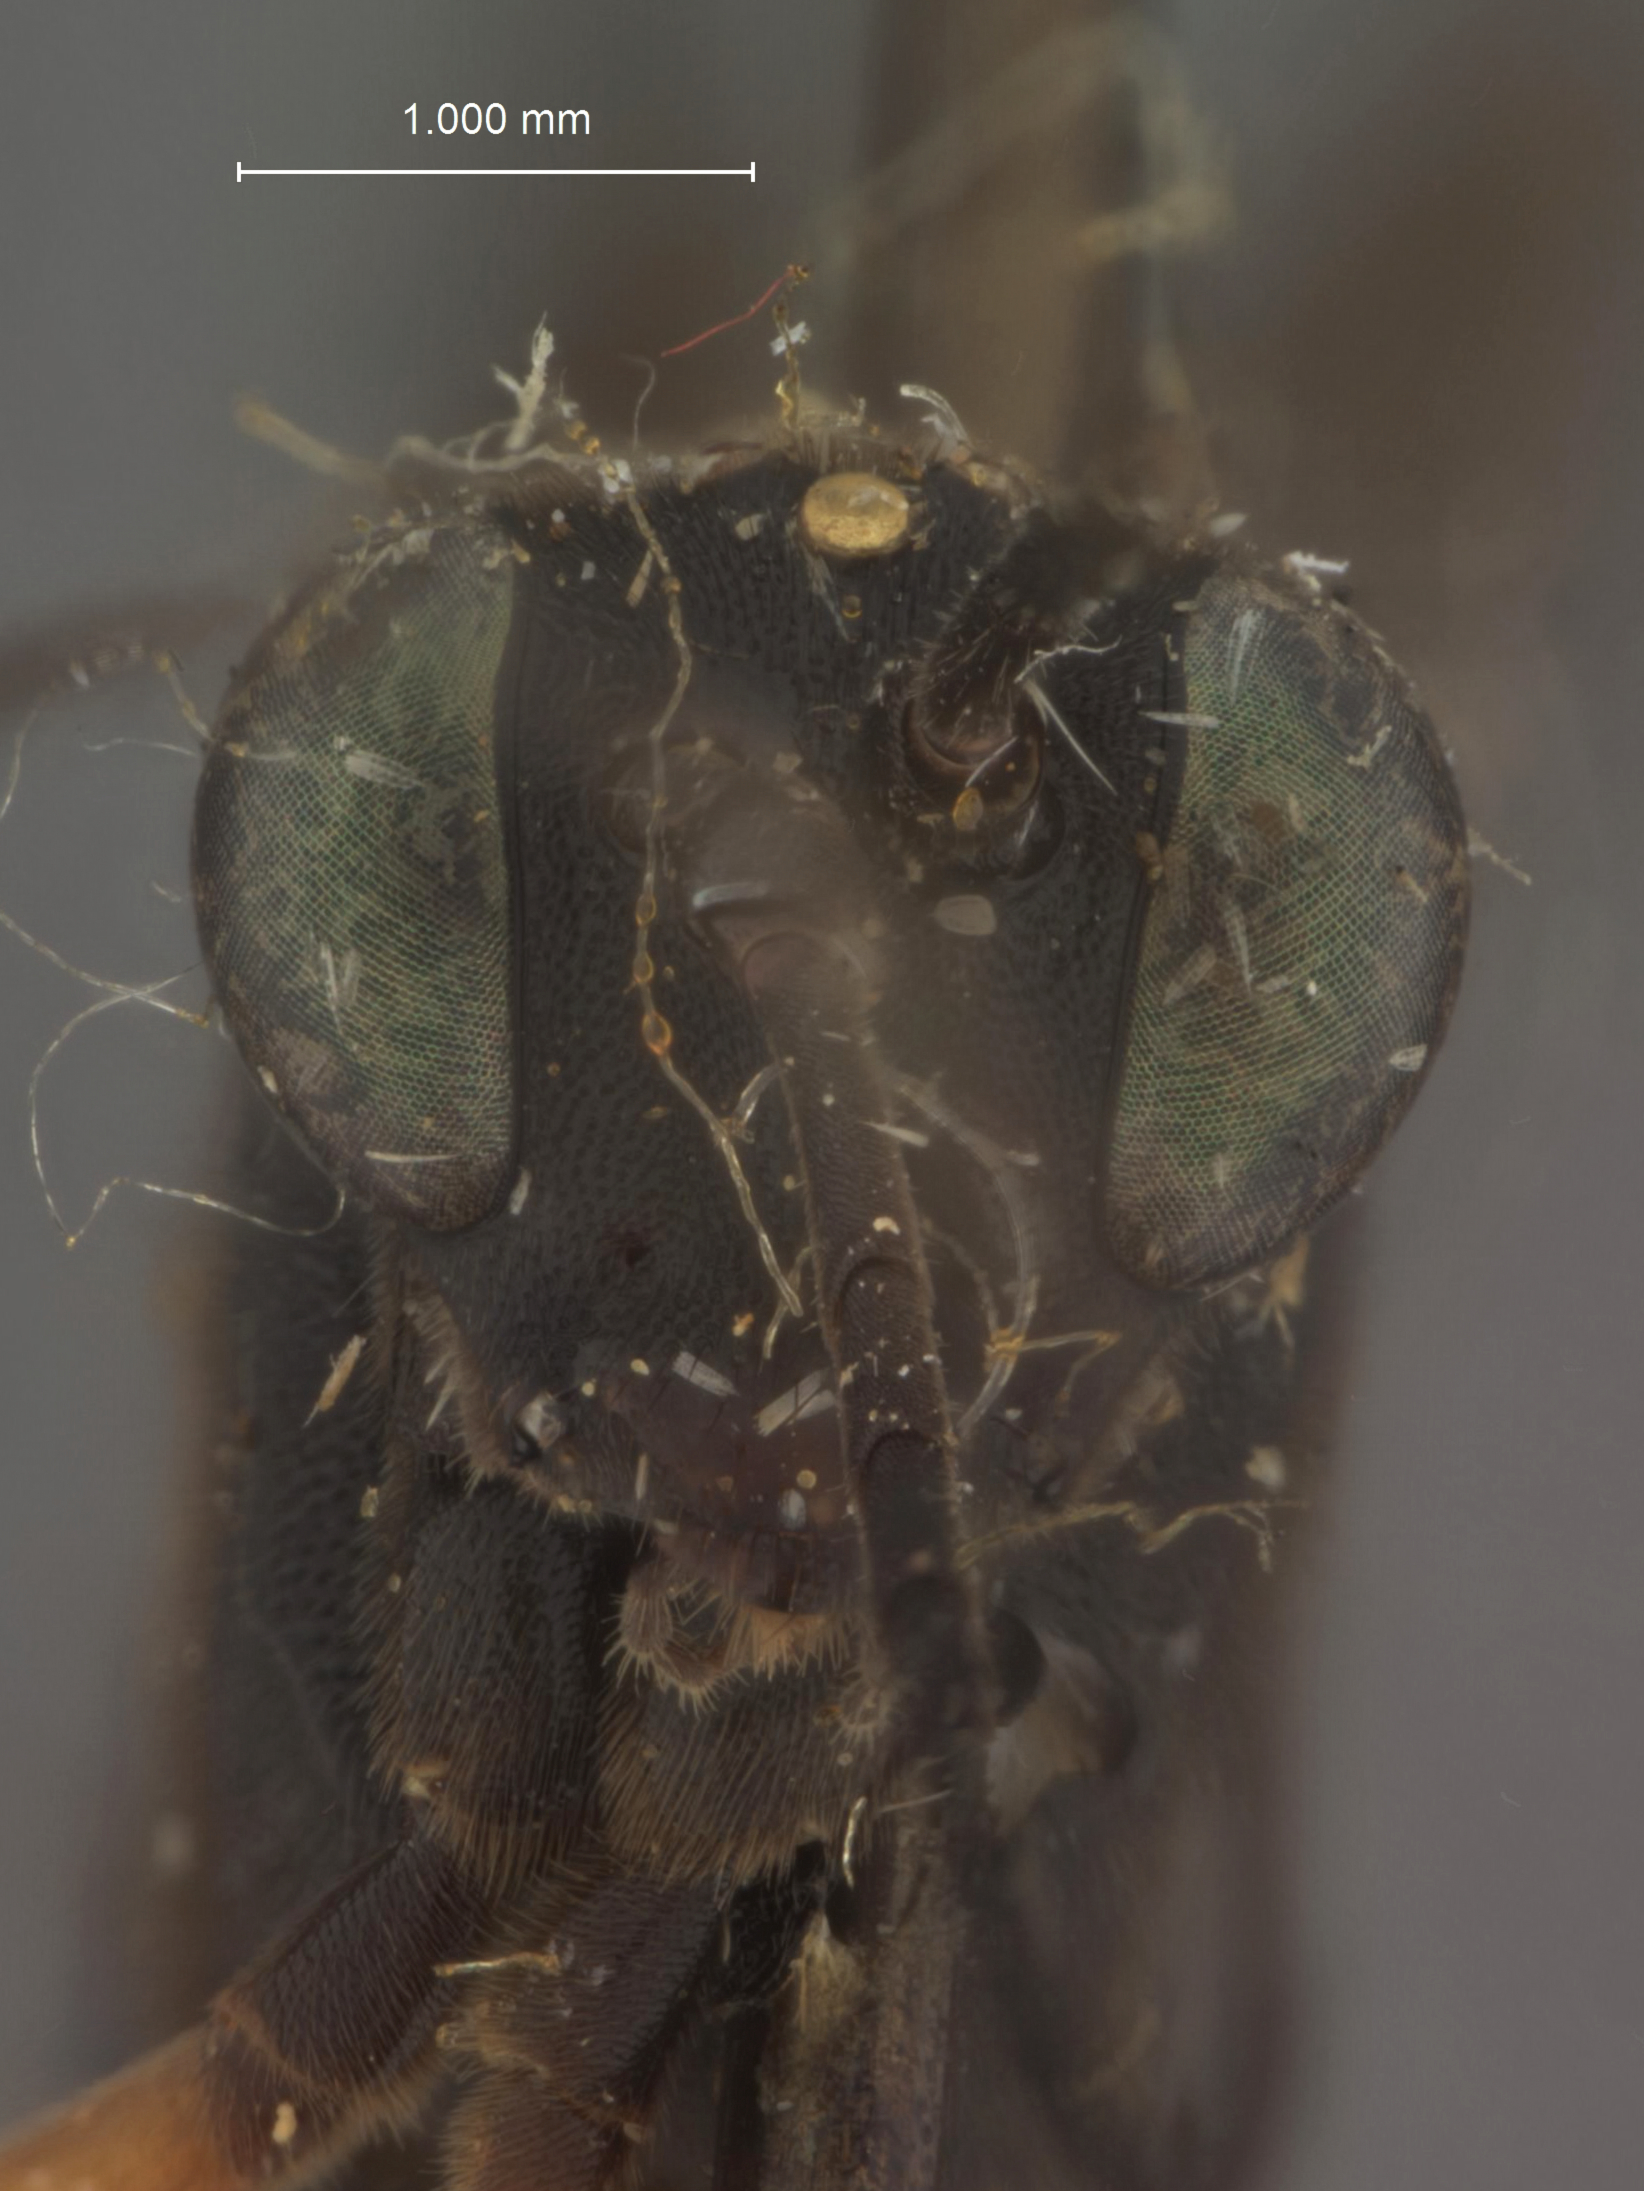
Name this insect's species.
Exetastes nervulus
